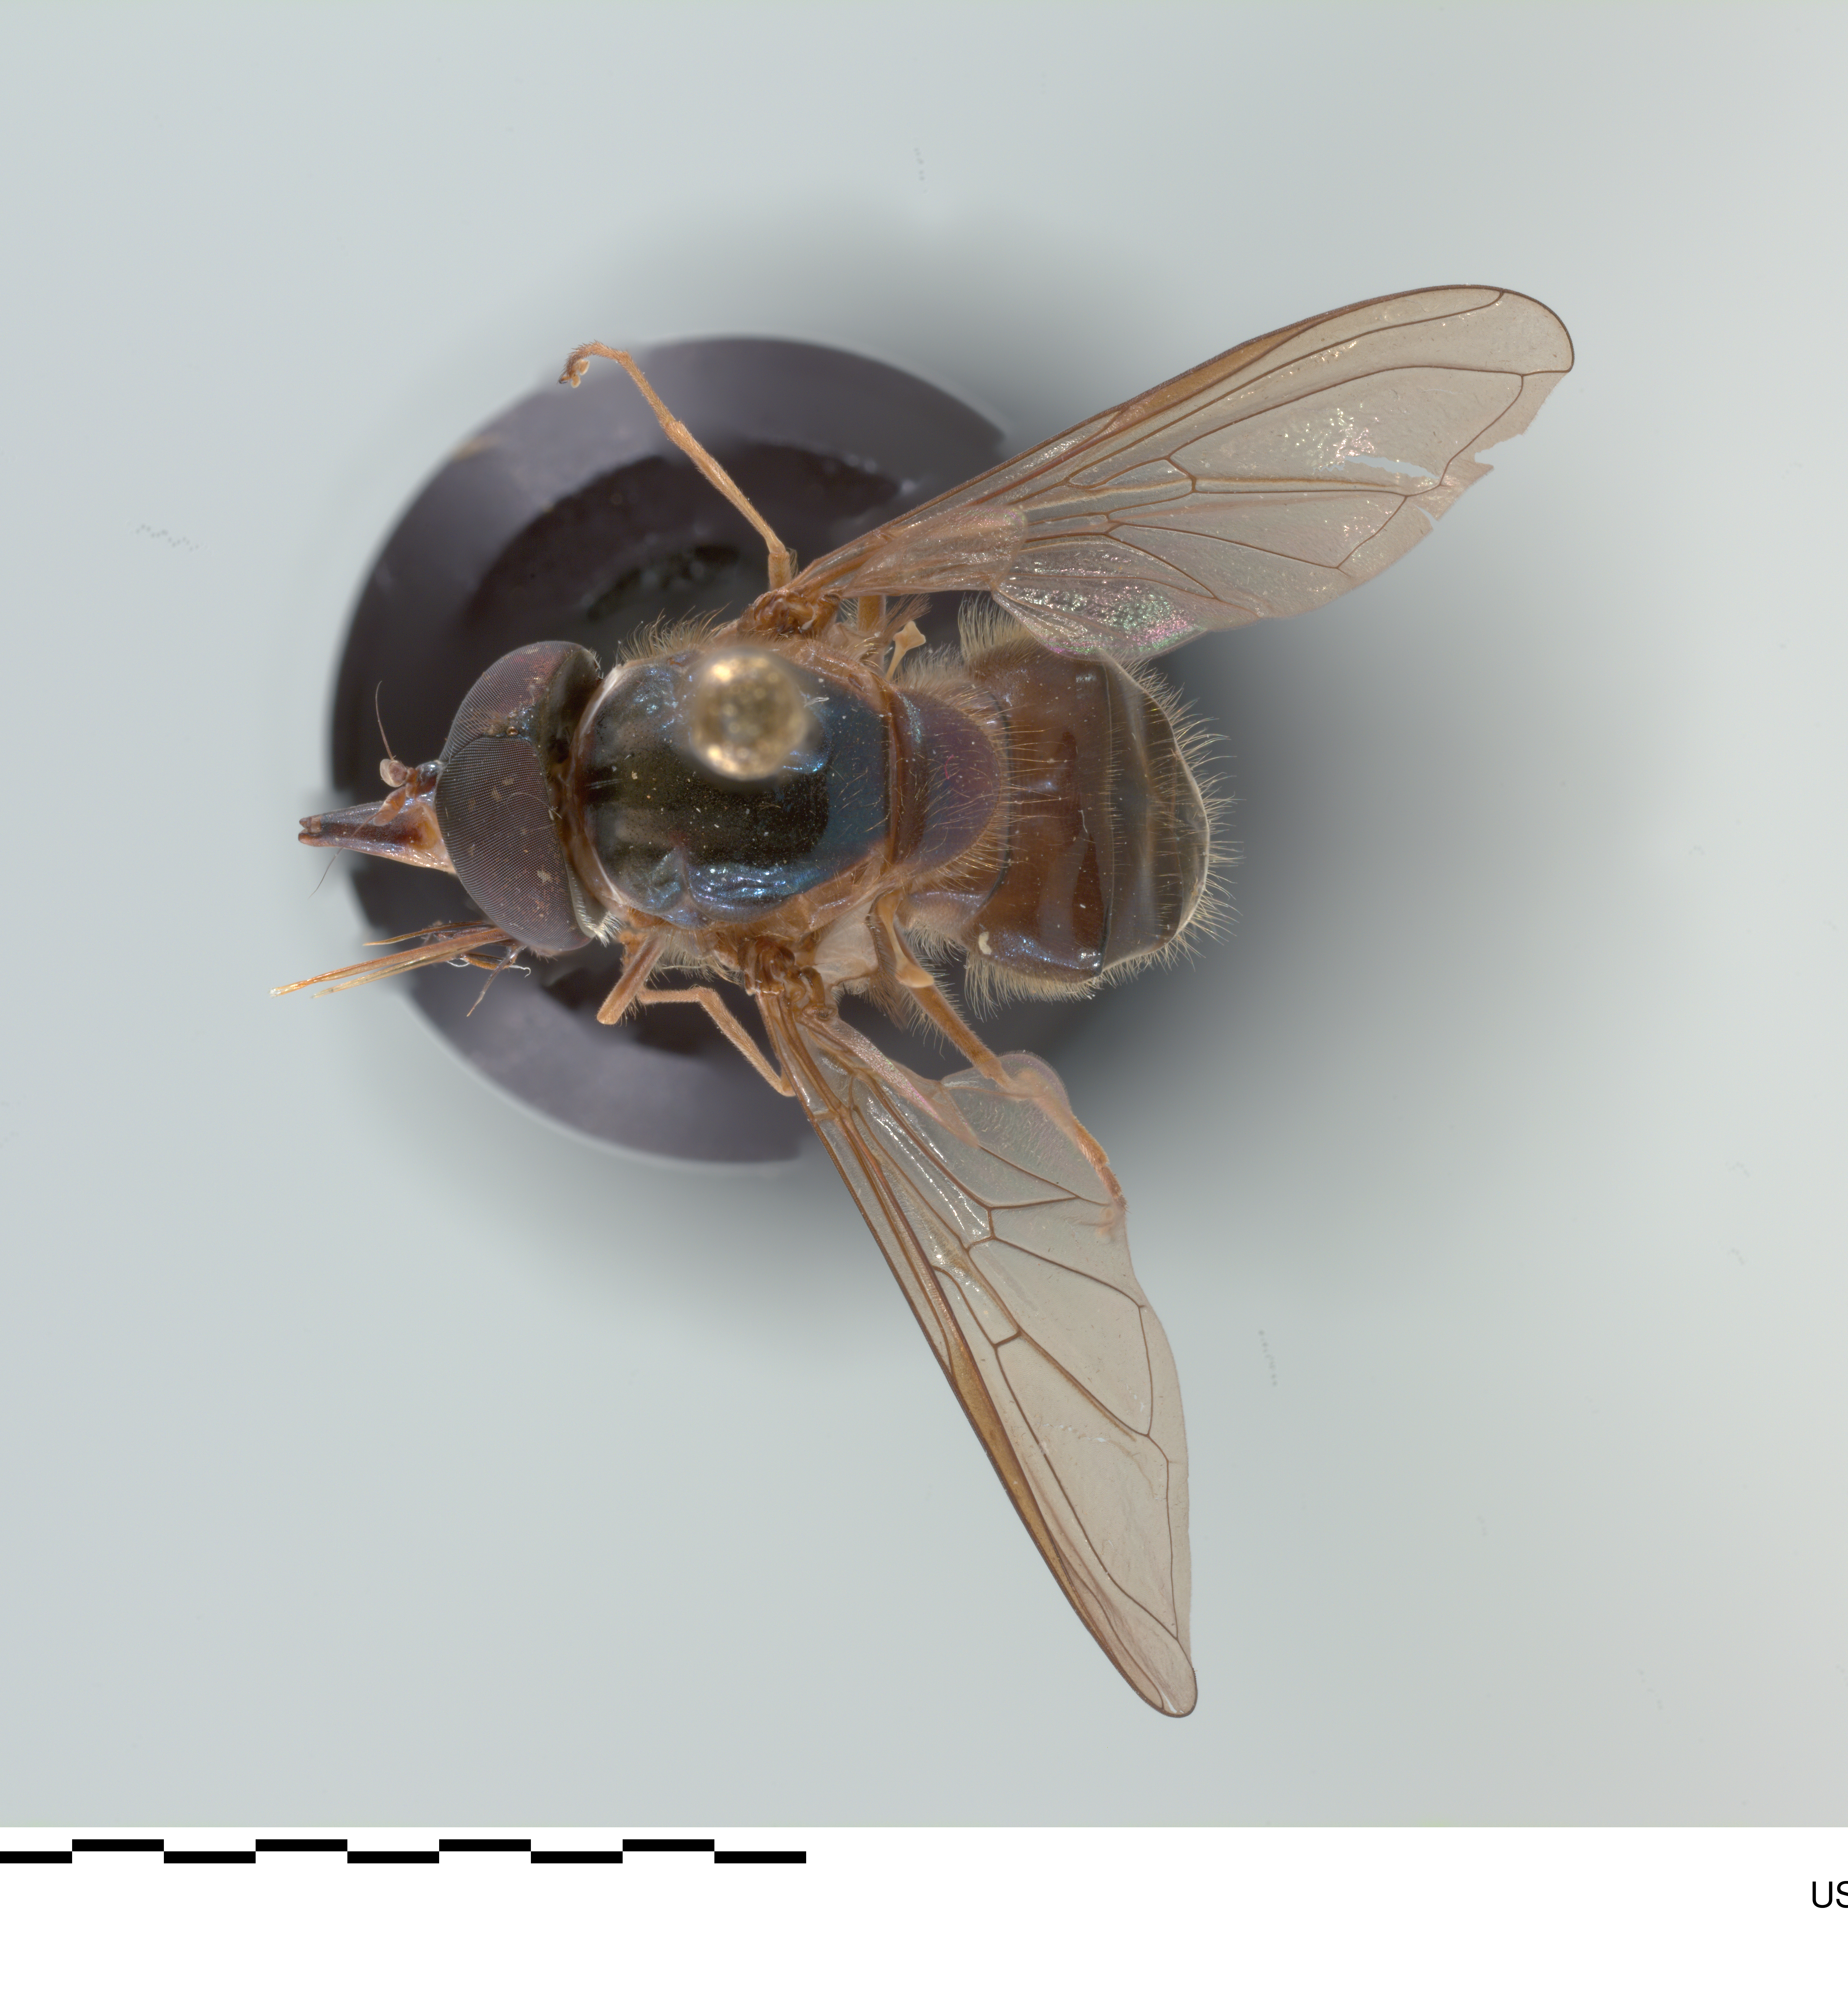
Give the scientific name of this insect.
Rhingia fuscipes
